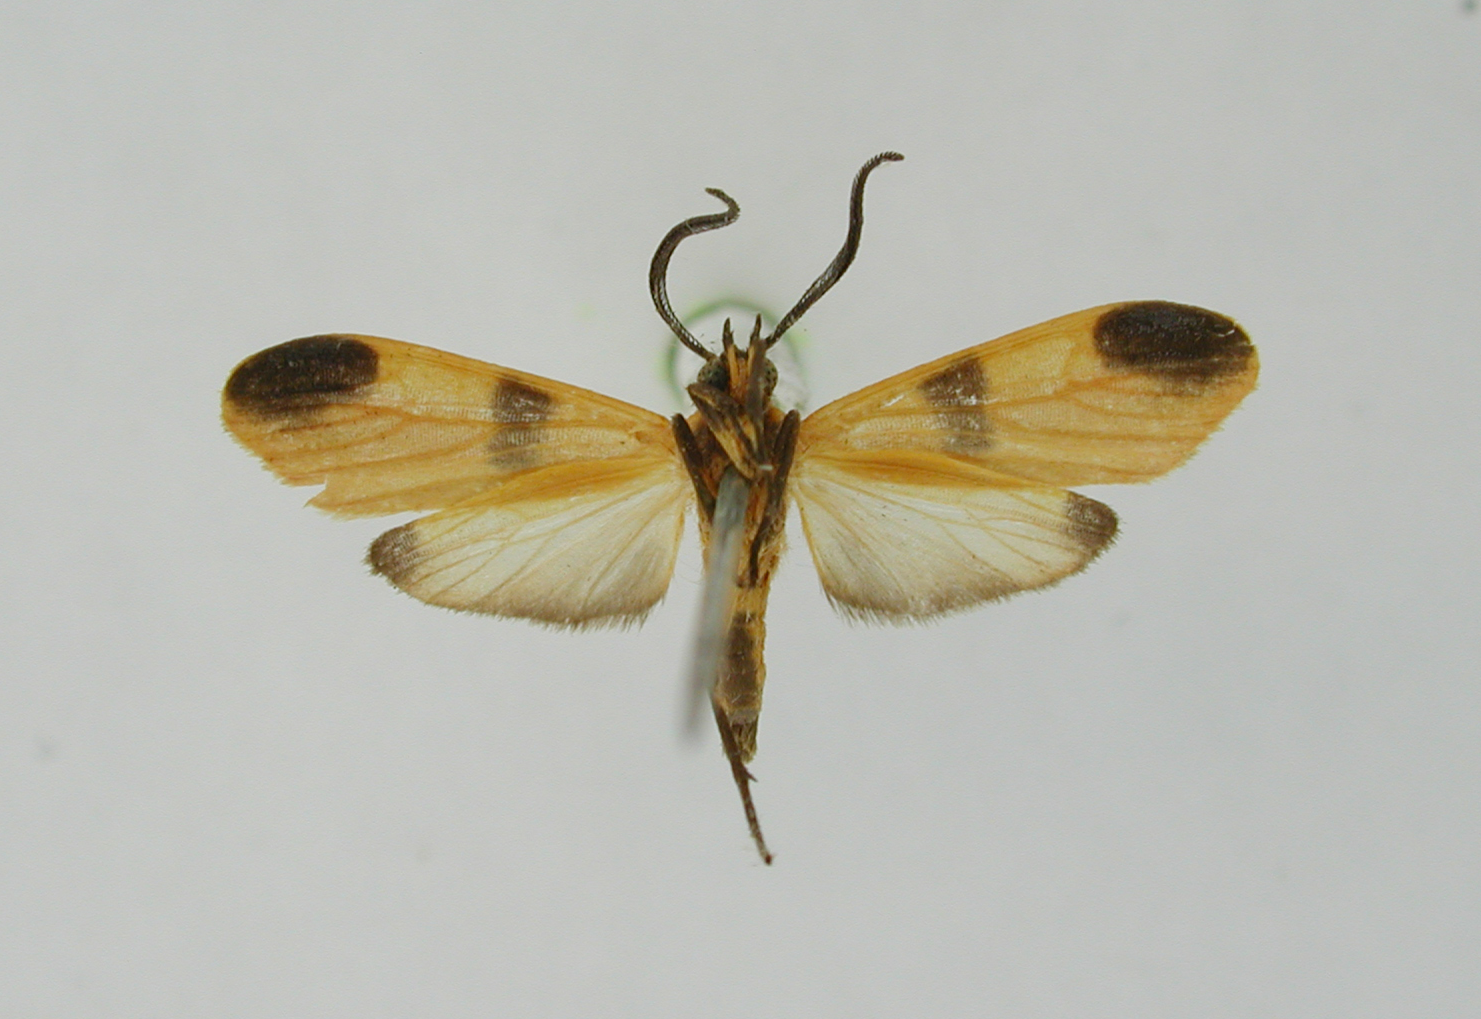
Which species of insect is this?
Correbidia apicalis
